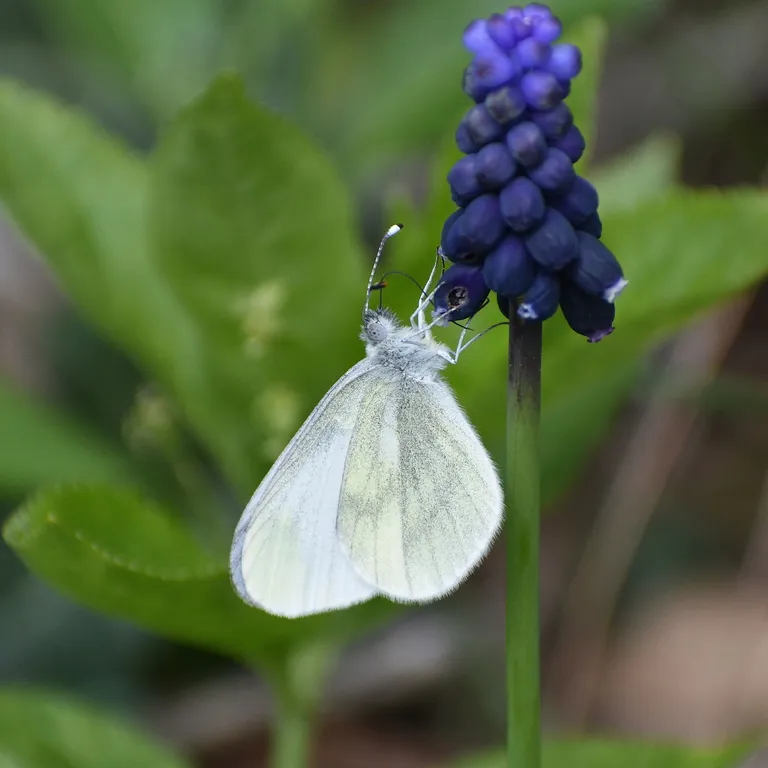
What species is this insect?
Leptidea sinapis/juvernica
